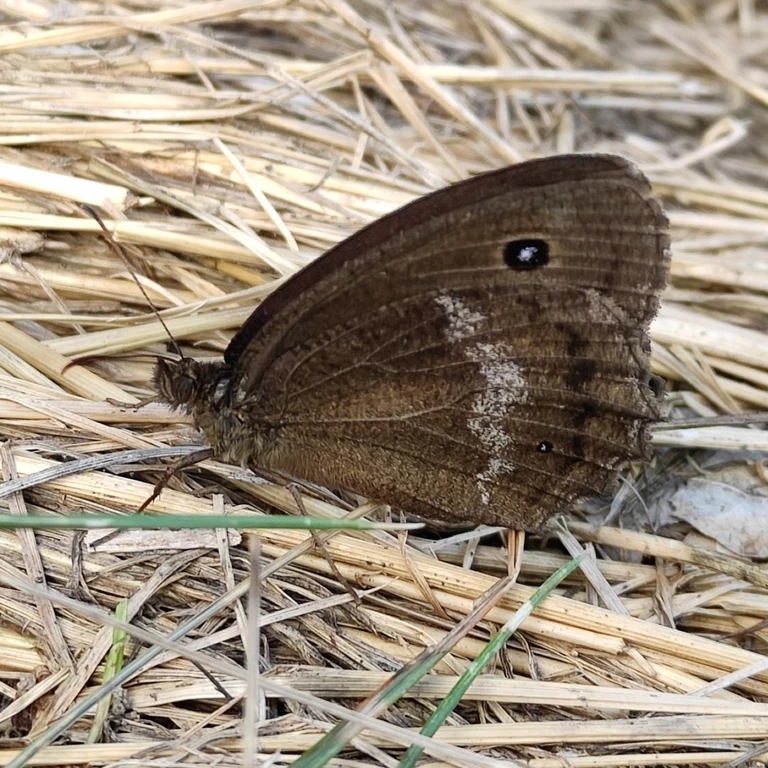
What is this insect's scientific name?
Minois dryas
